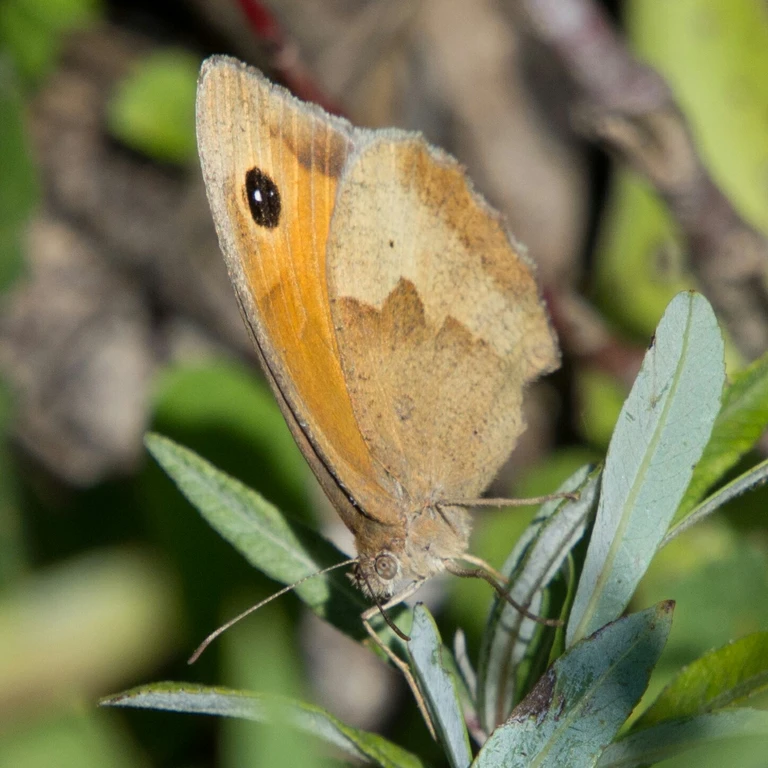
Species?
Maniola jurtina
